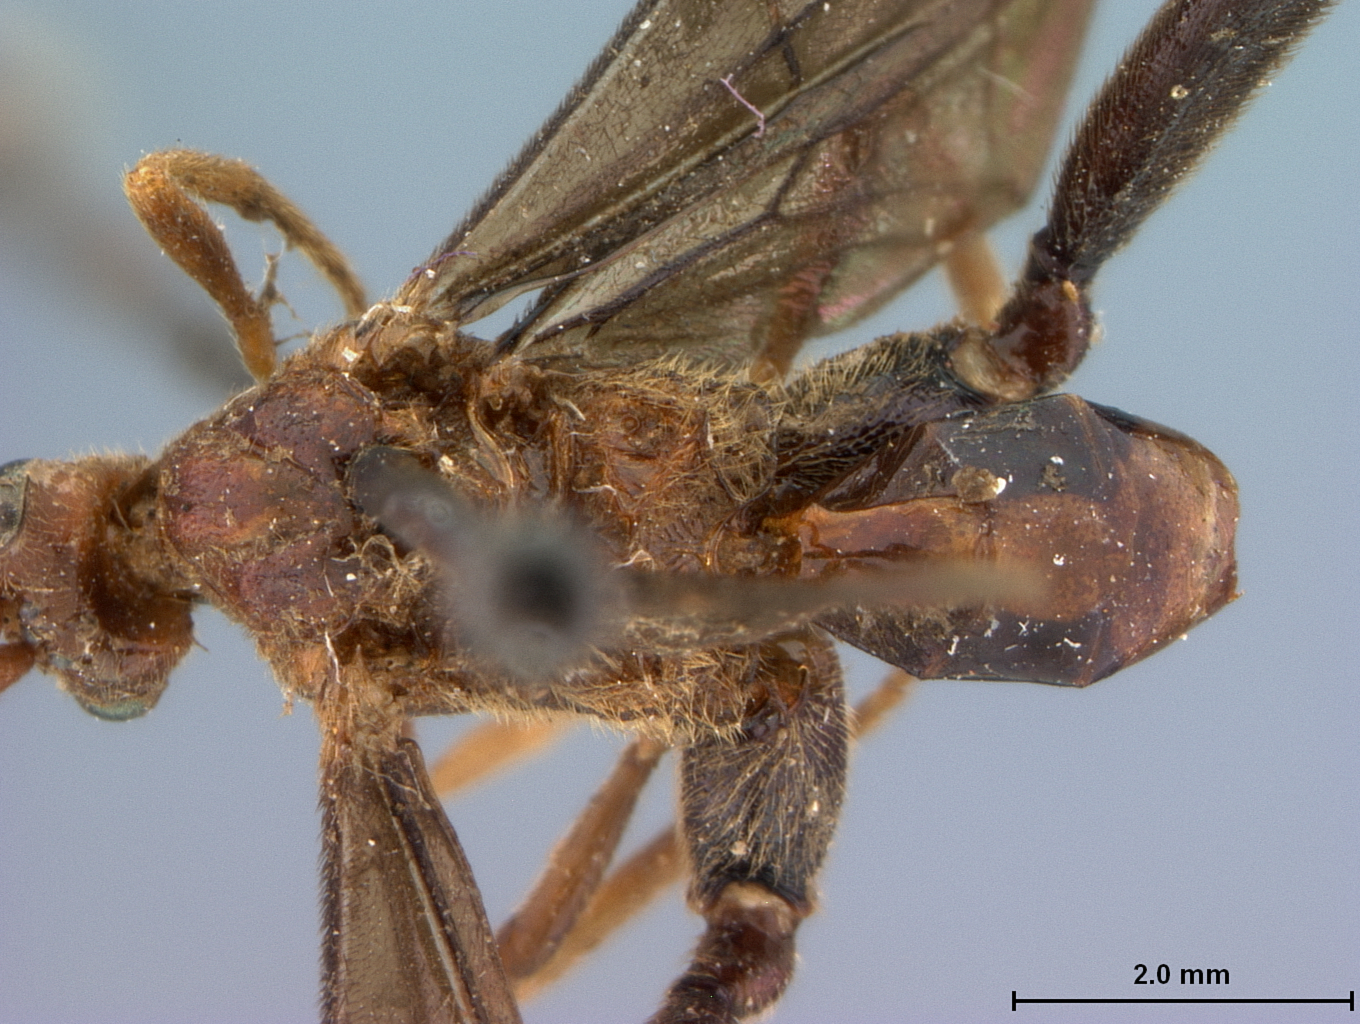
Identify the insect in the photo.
Euagathis relativa
